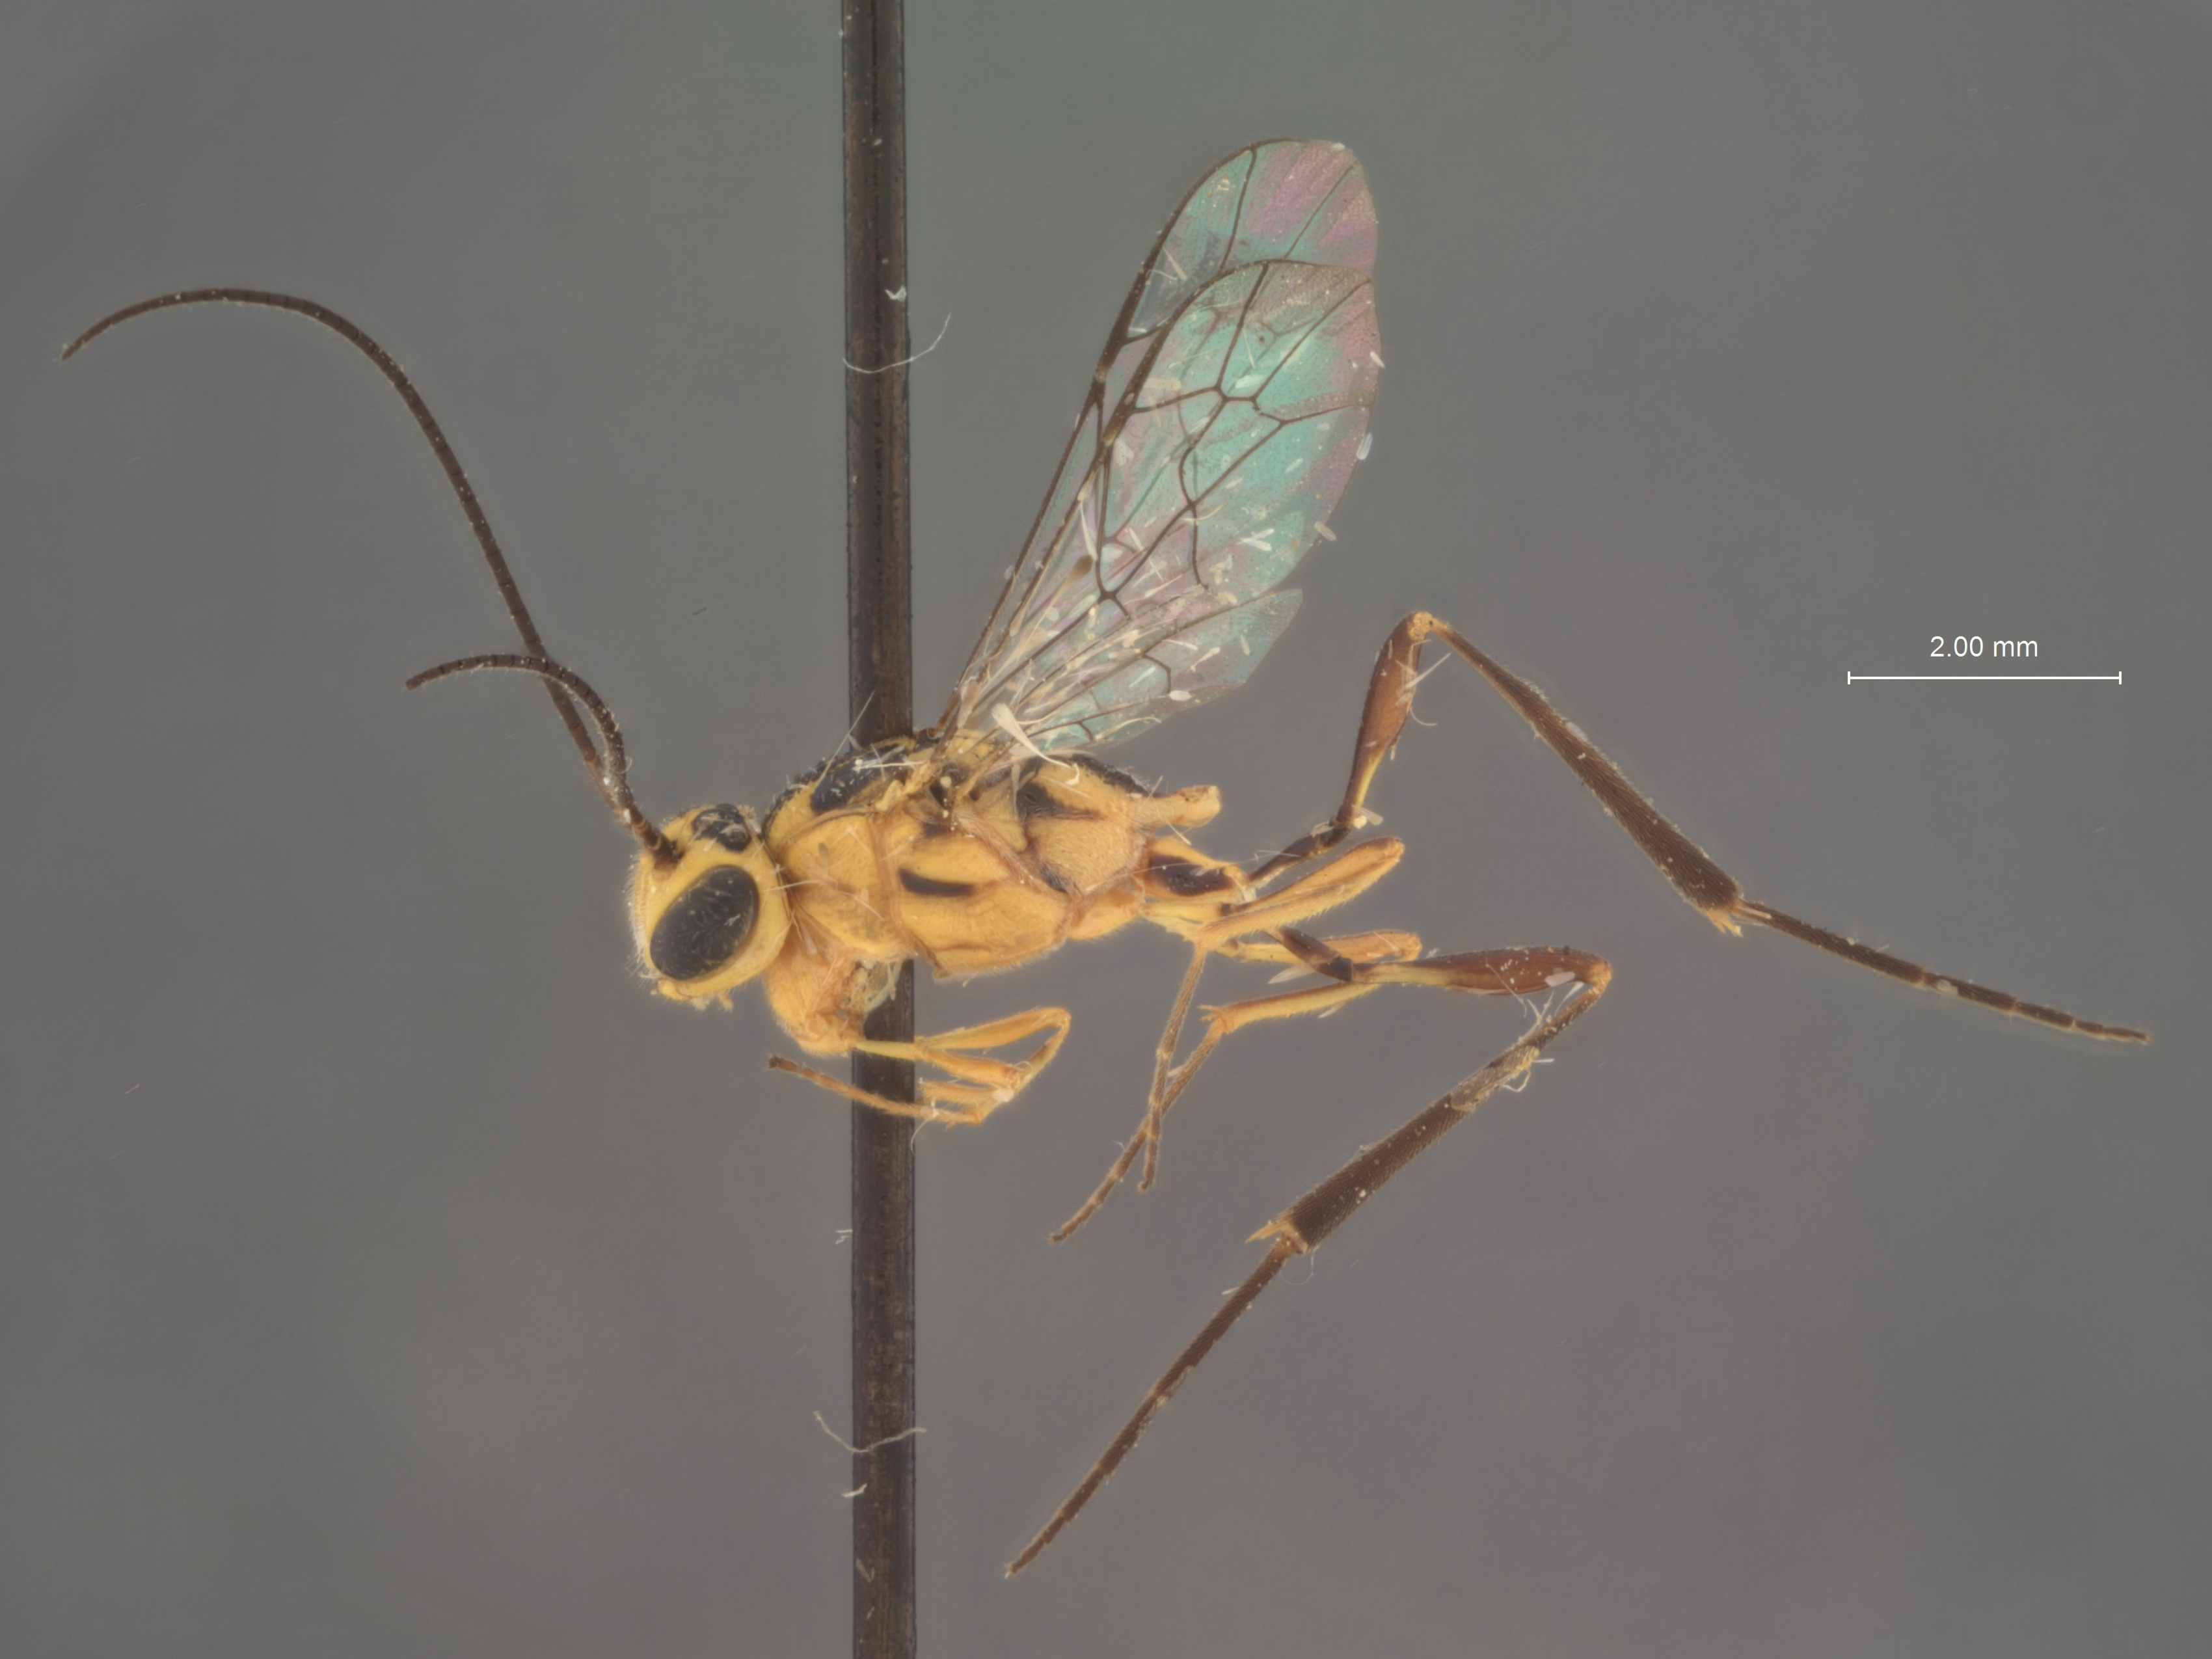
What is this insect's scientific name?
Podogaster cactorum
